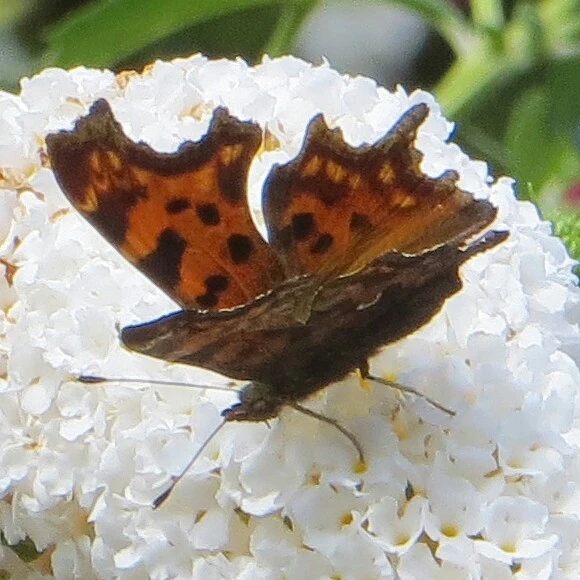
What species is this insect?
Polygonia c-album
